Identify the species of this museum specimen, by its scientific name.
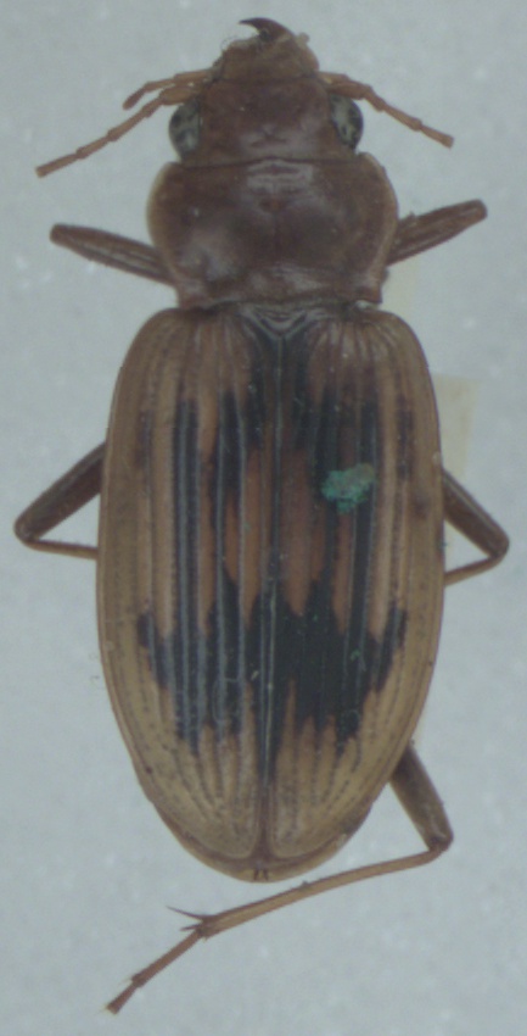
Nebria complanata
